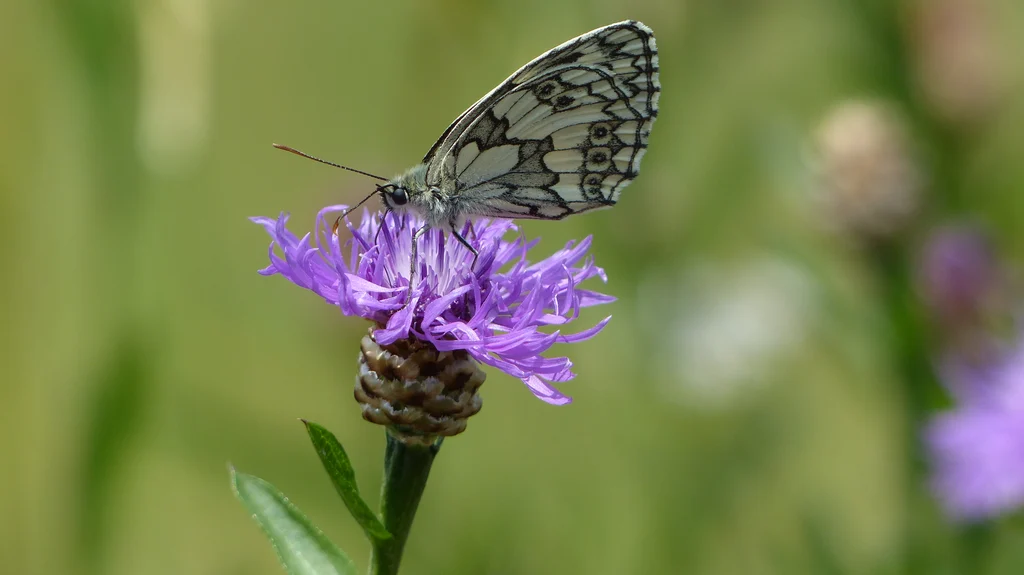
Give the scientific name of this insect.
Melanargia galathea
